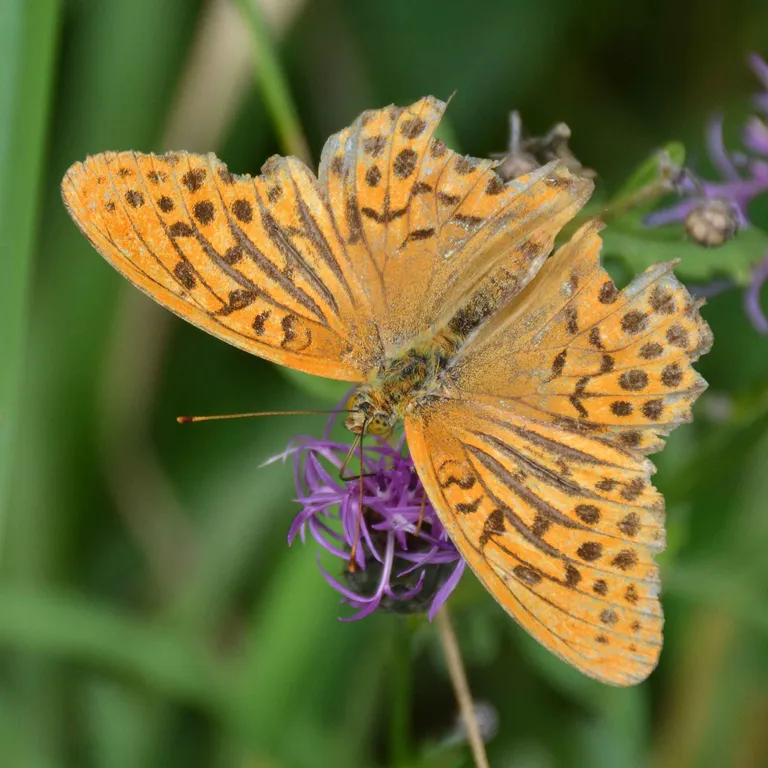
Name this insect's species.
Argynnis paphia
